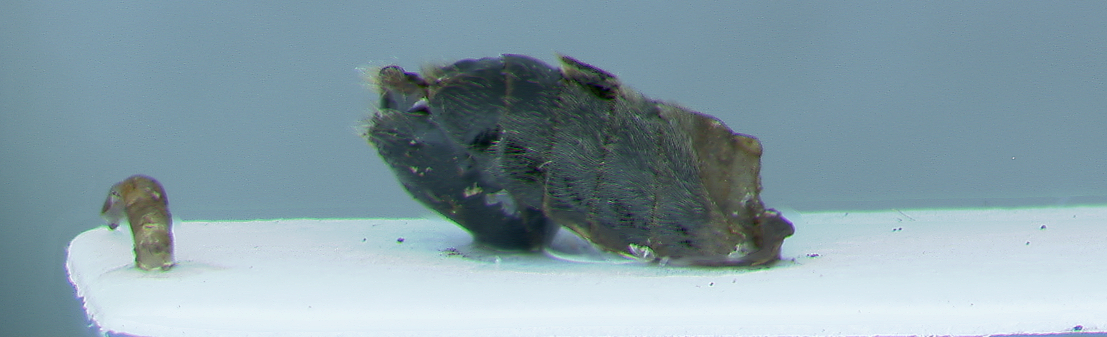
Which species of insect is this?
Hoplasoma magellani
